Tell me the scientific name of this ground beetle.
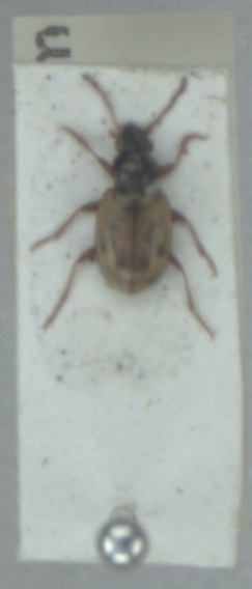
Bembidion pallidipenne
